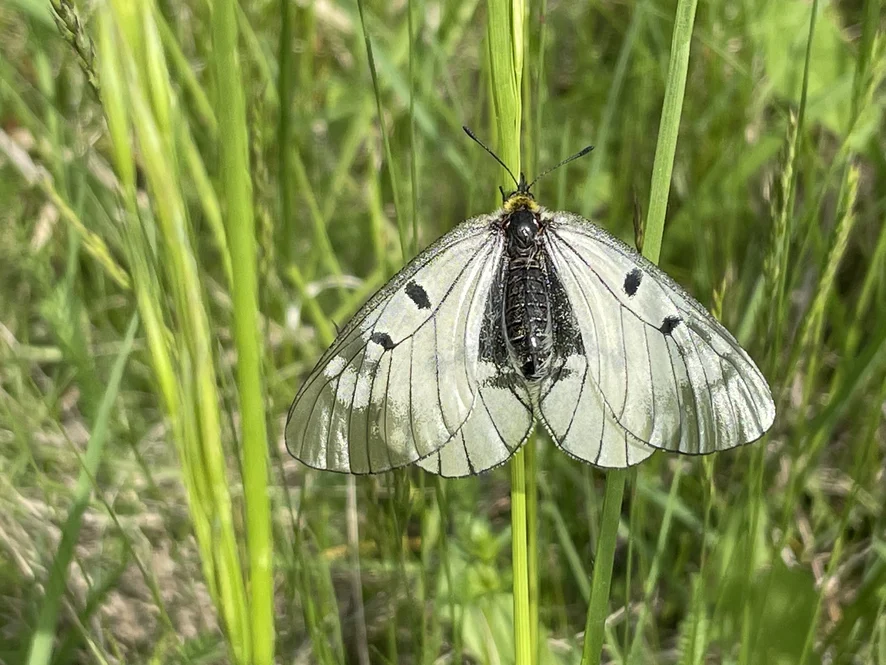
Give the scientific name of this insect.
Parnassius mnemosyne
